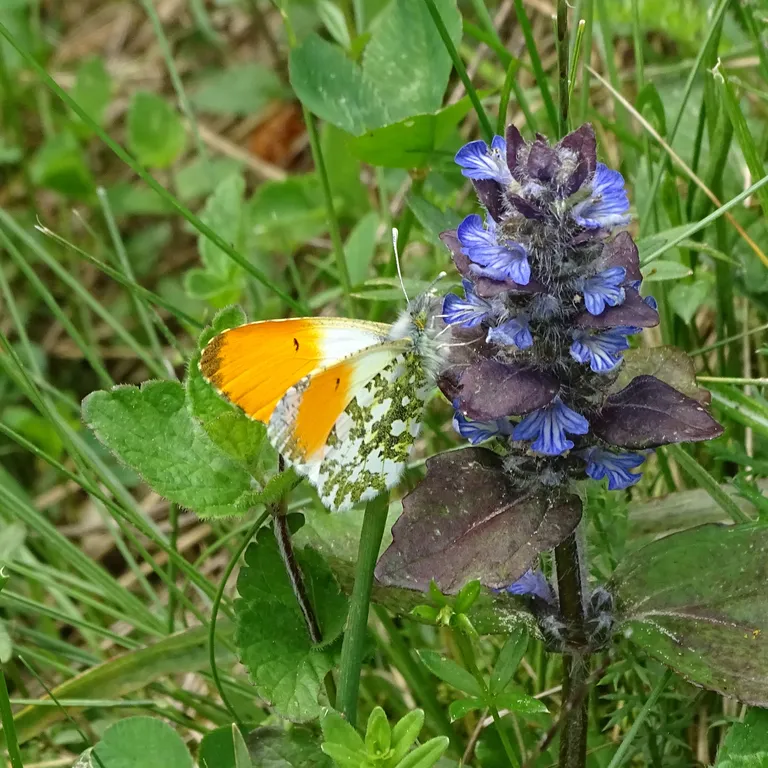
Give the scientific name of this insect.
Anthocharis cardamines
